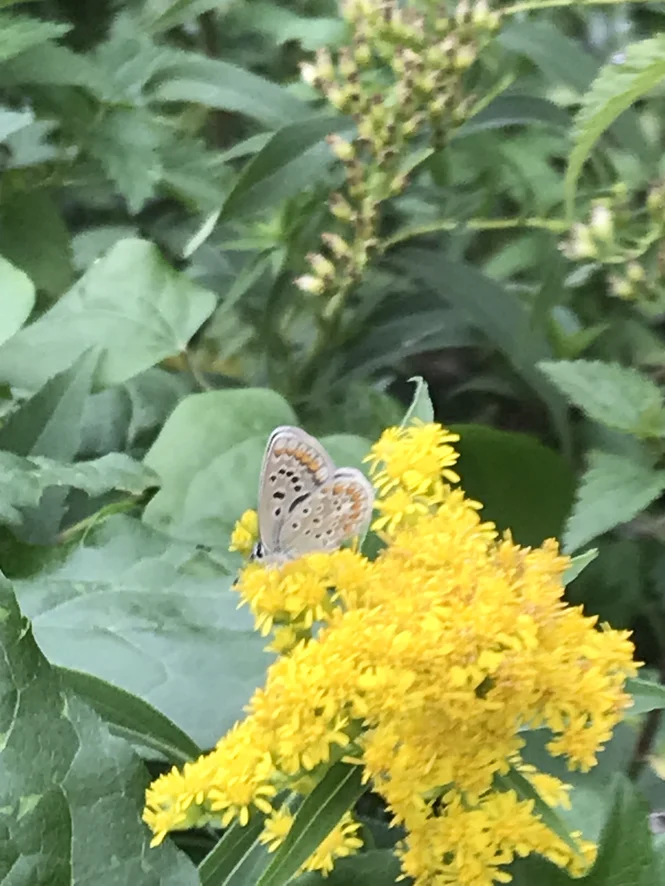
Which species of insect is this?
Polyommatus icarus
